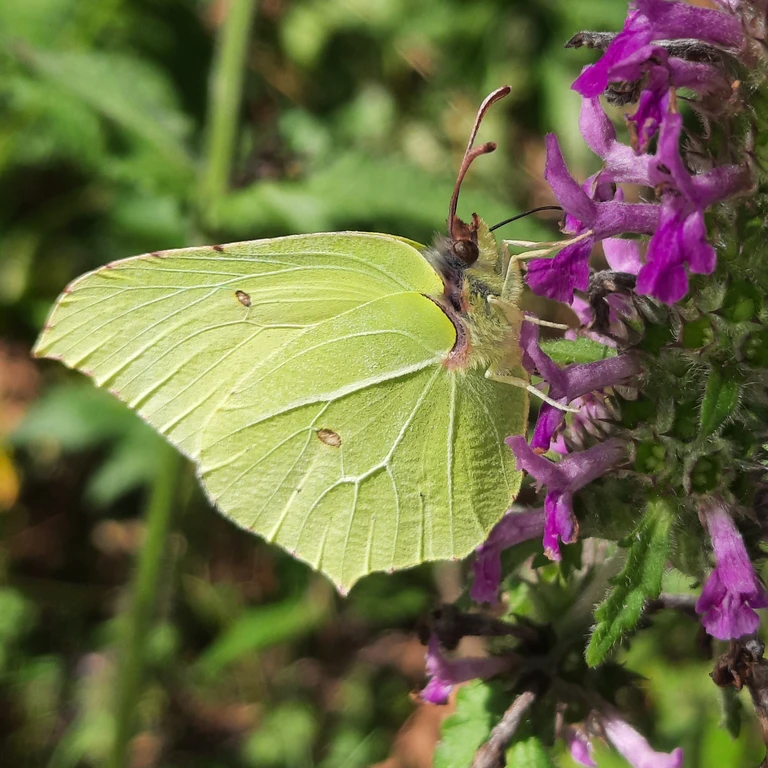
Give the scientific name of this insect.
Gonepteryx rhamni
